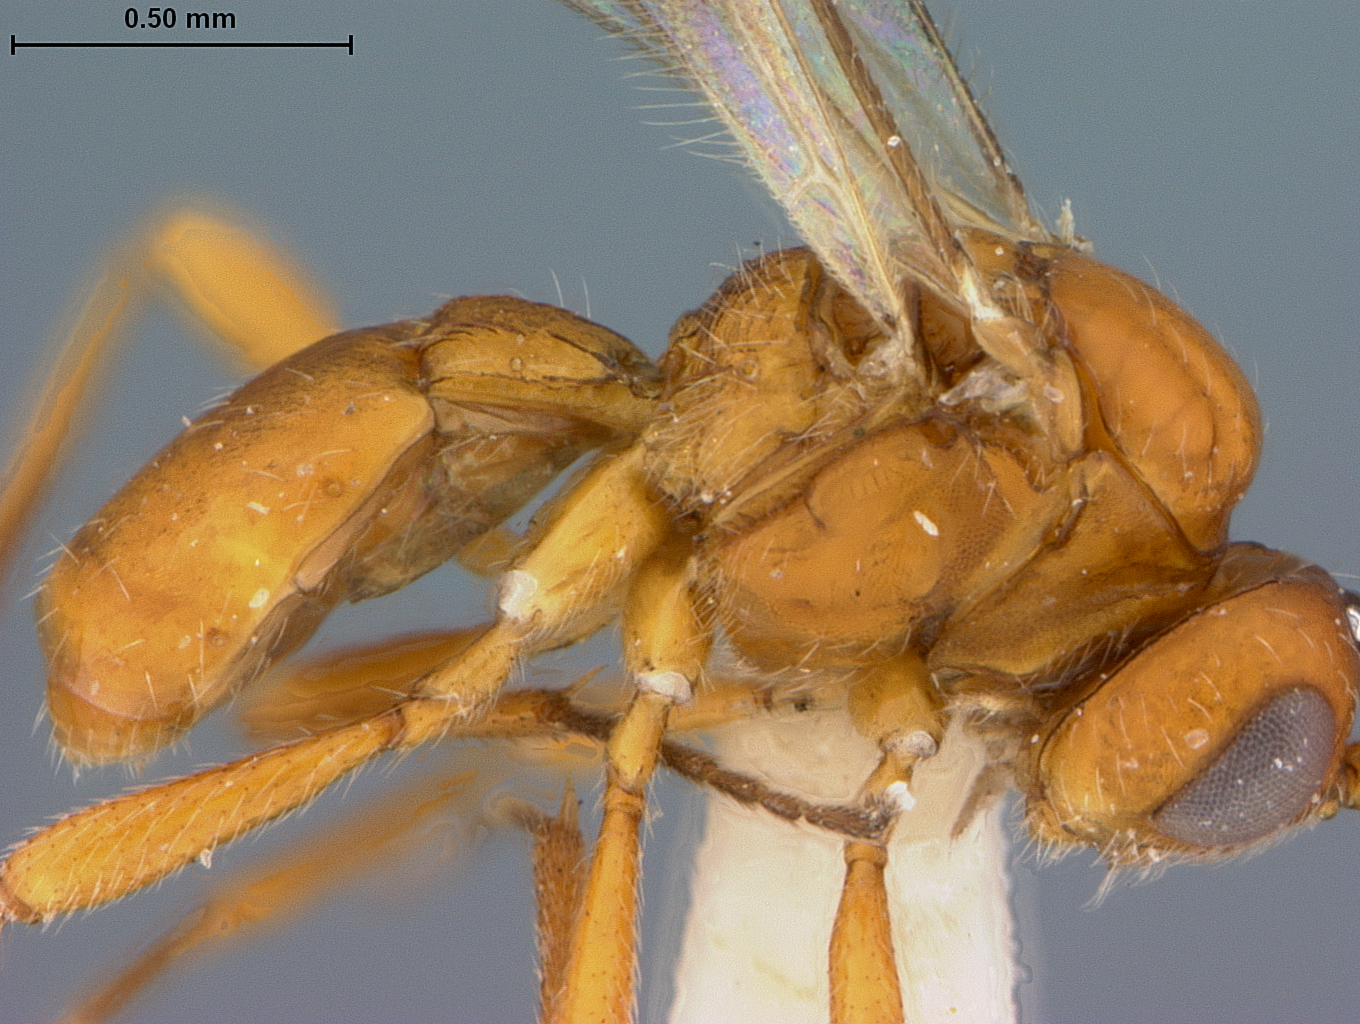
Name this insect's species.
Opius globigaster
